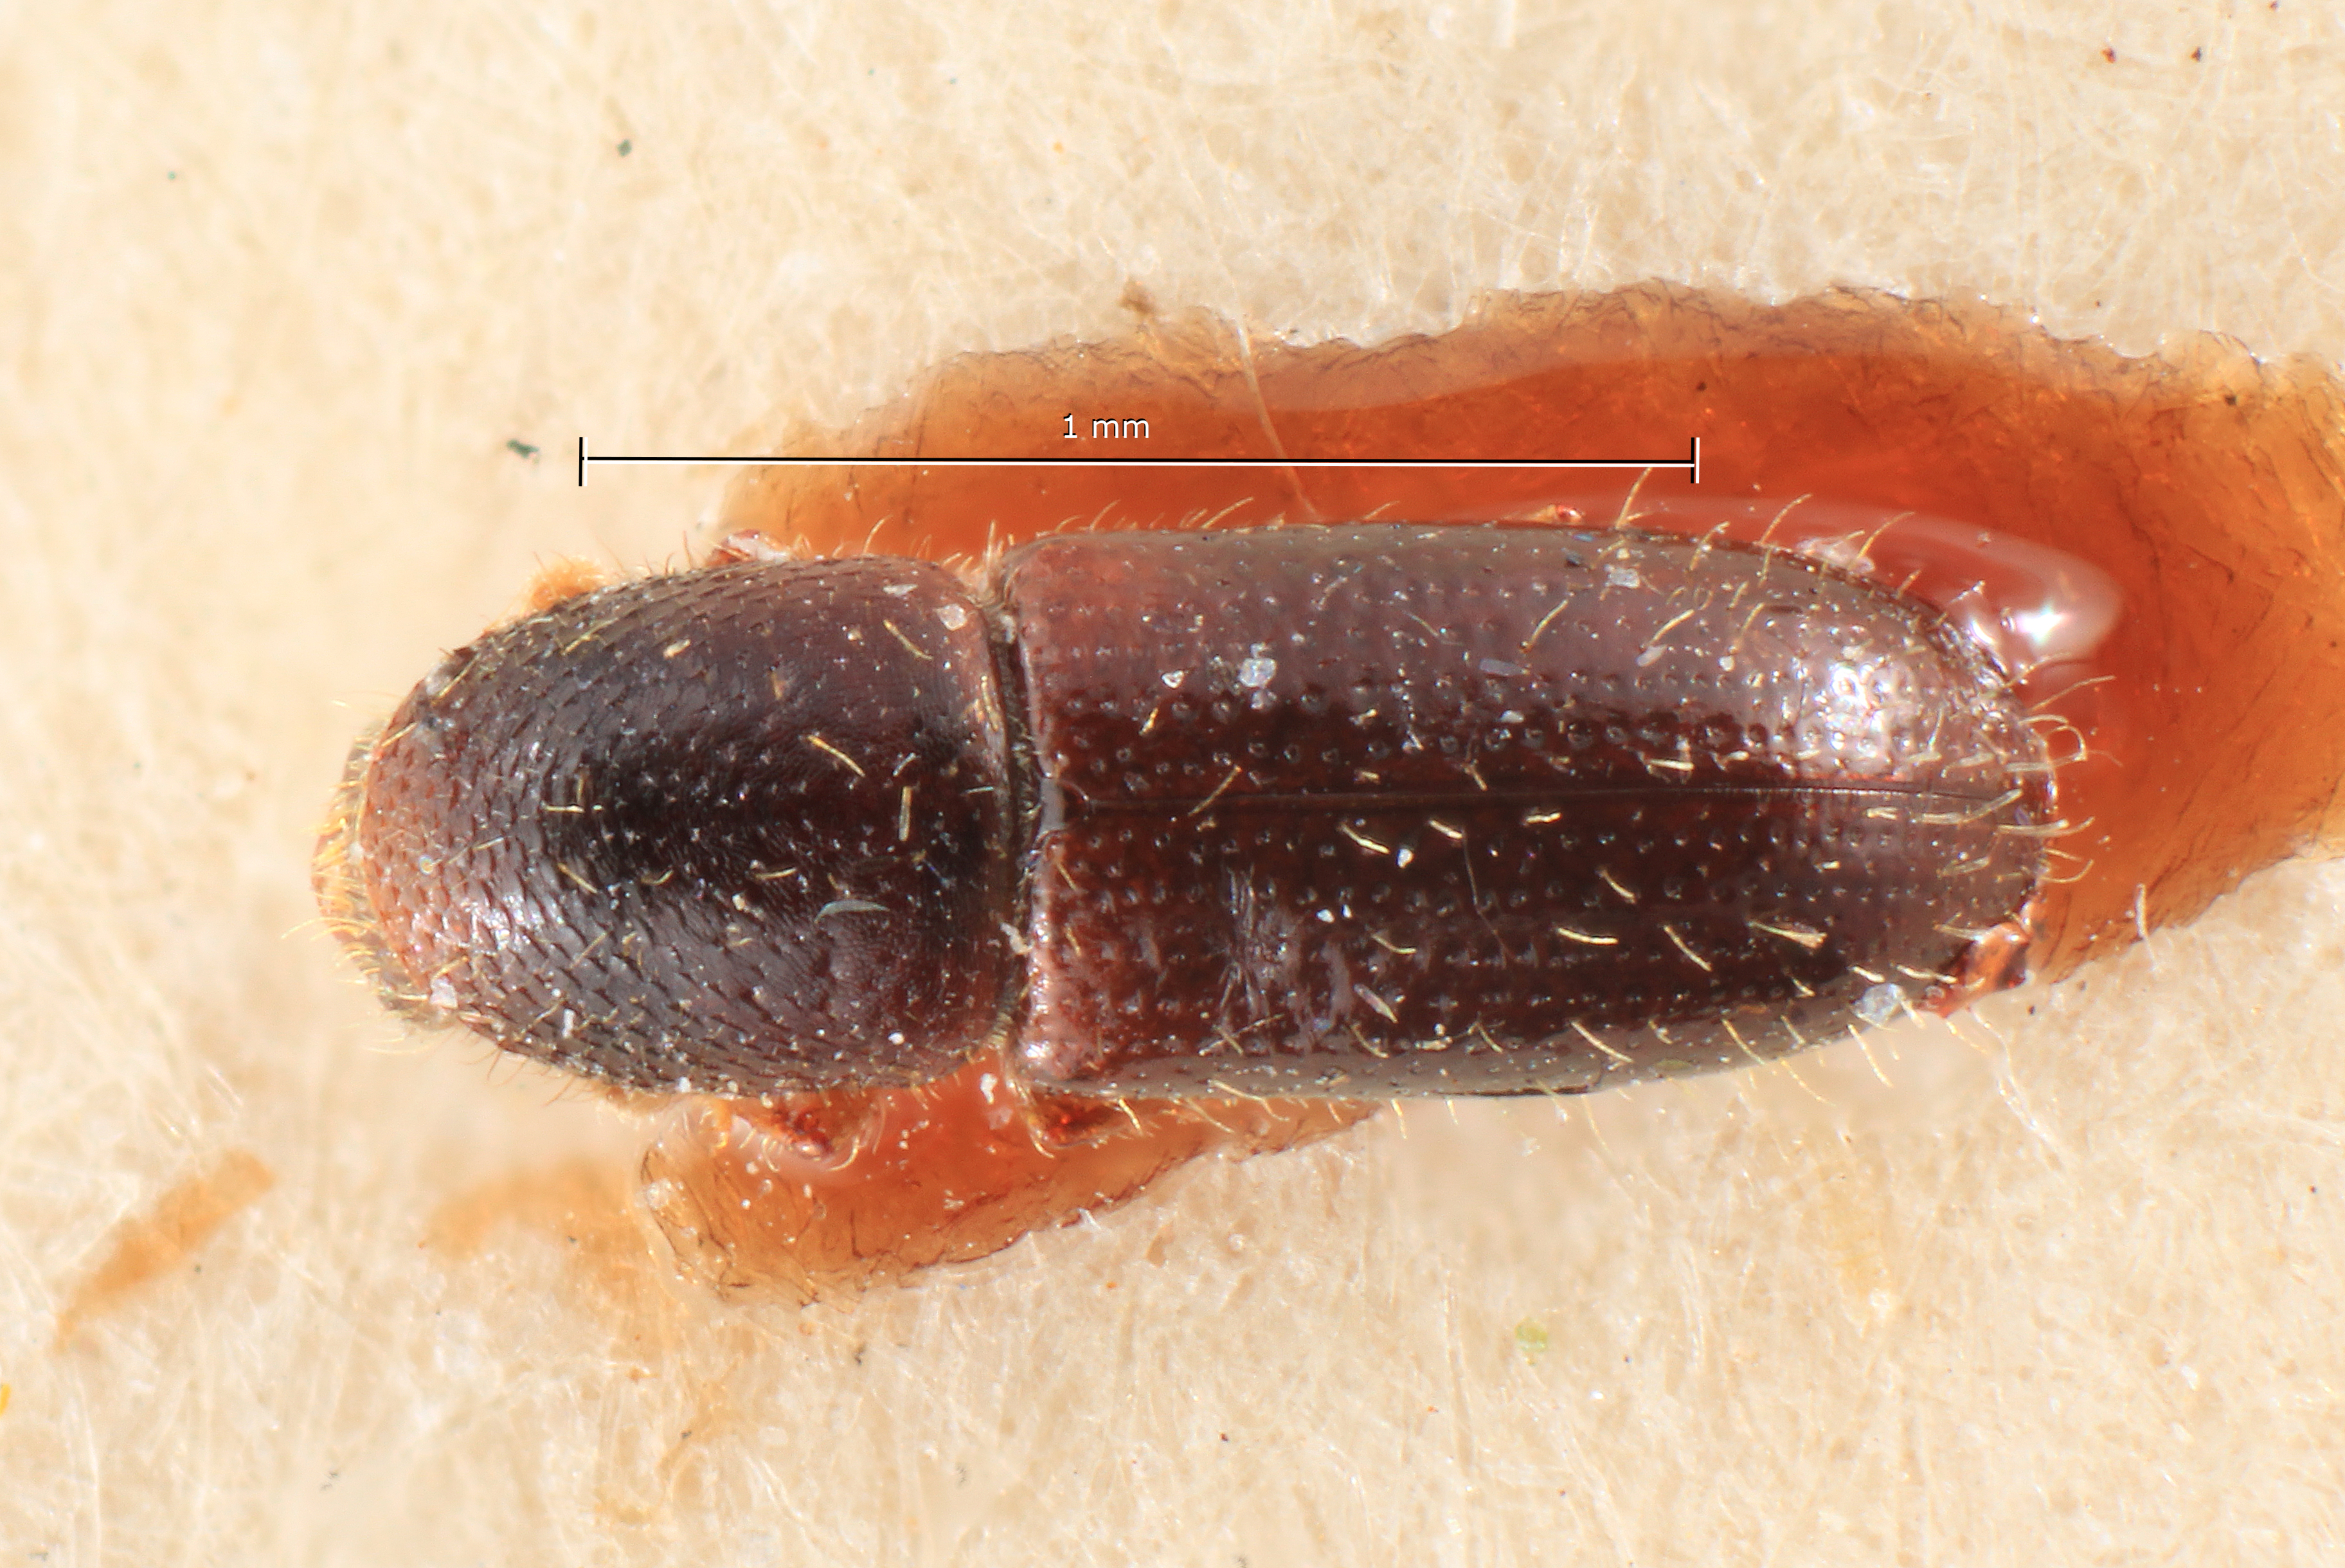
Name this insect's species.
Poecilips longior
